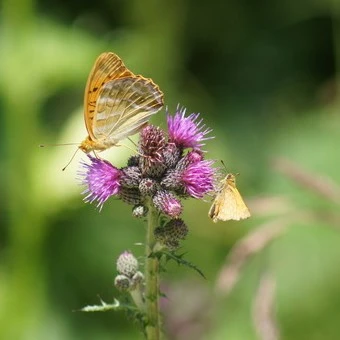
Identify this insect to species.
Argynnis paphia
